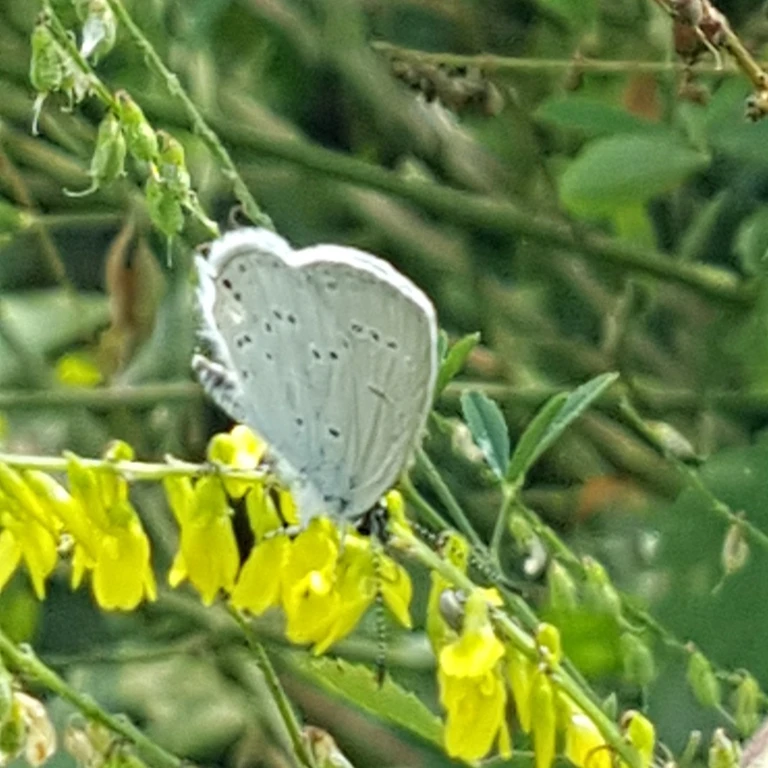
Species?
Cupido decolorata (also Elkalyce decolorata)
